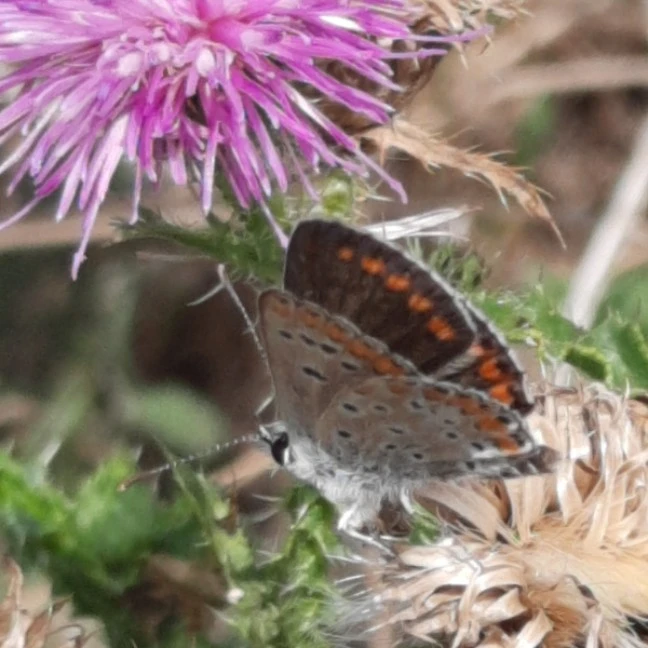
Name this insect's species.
Aricia agestis/artaxerxes
